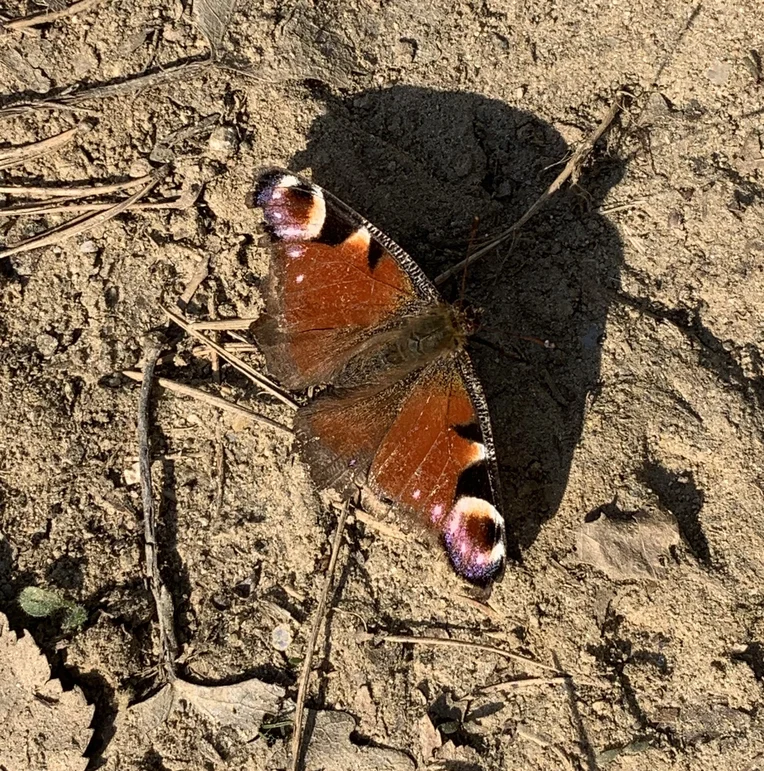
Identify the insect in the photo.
Aglais io
